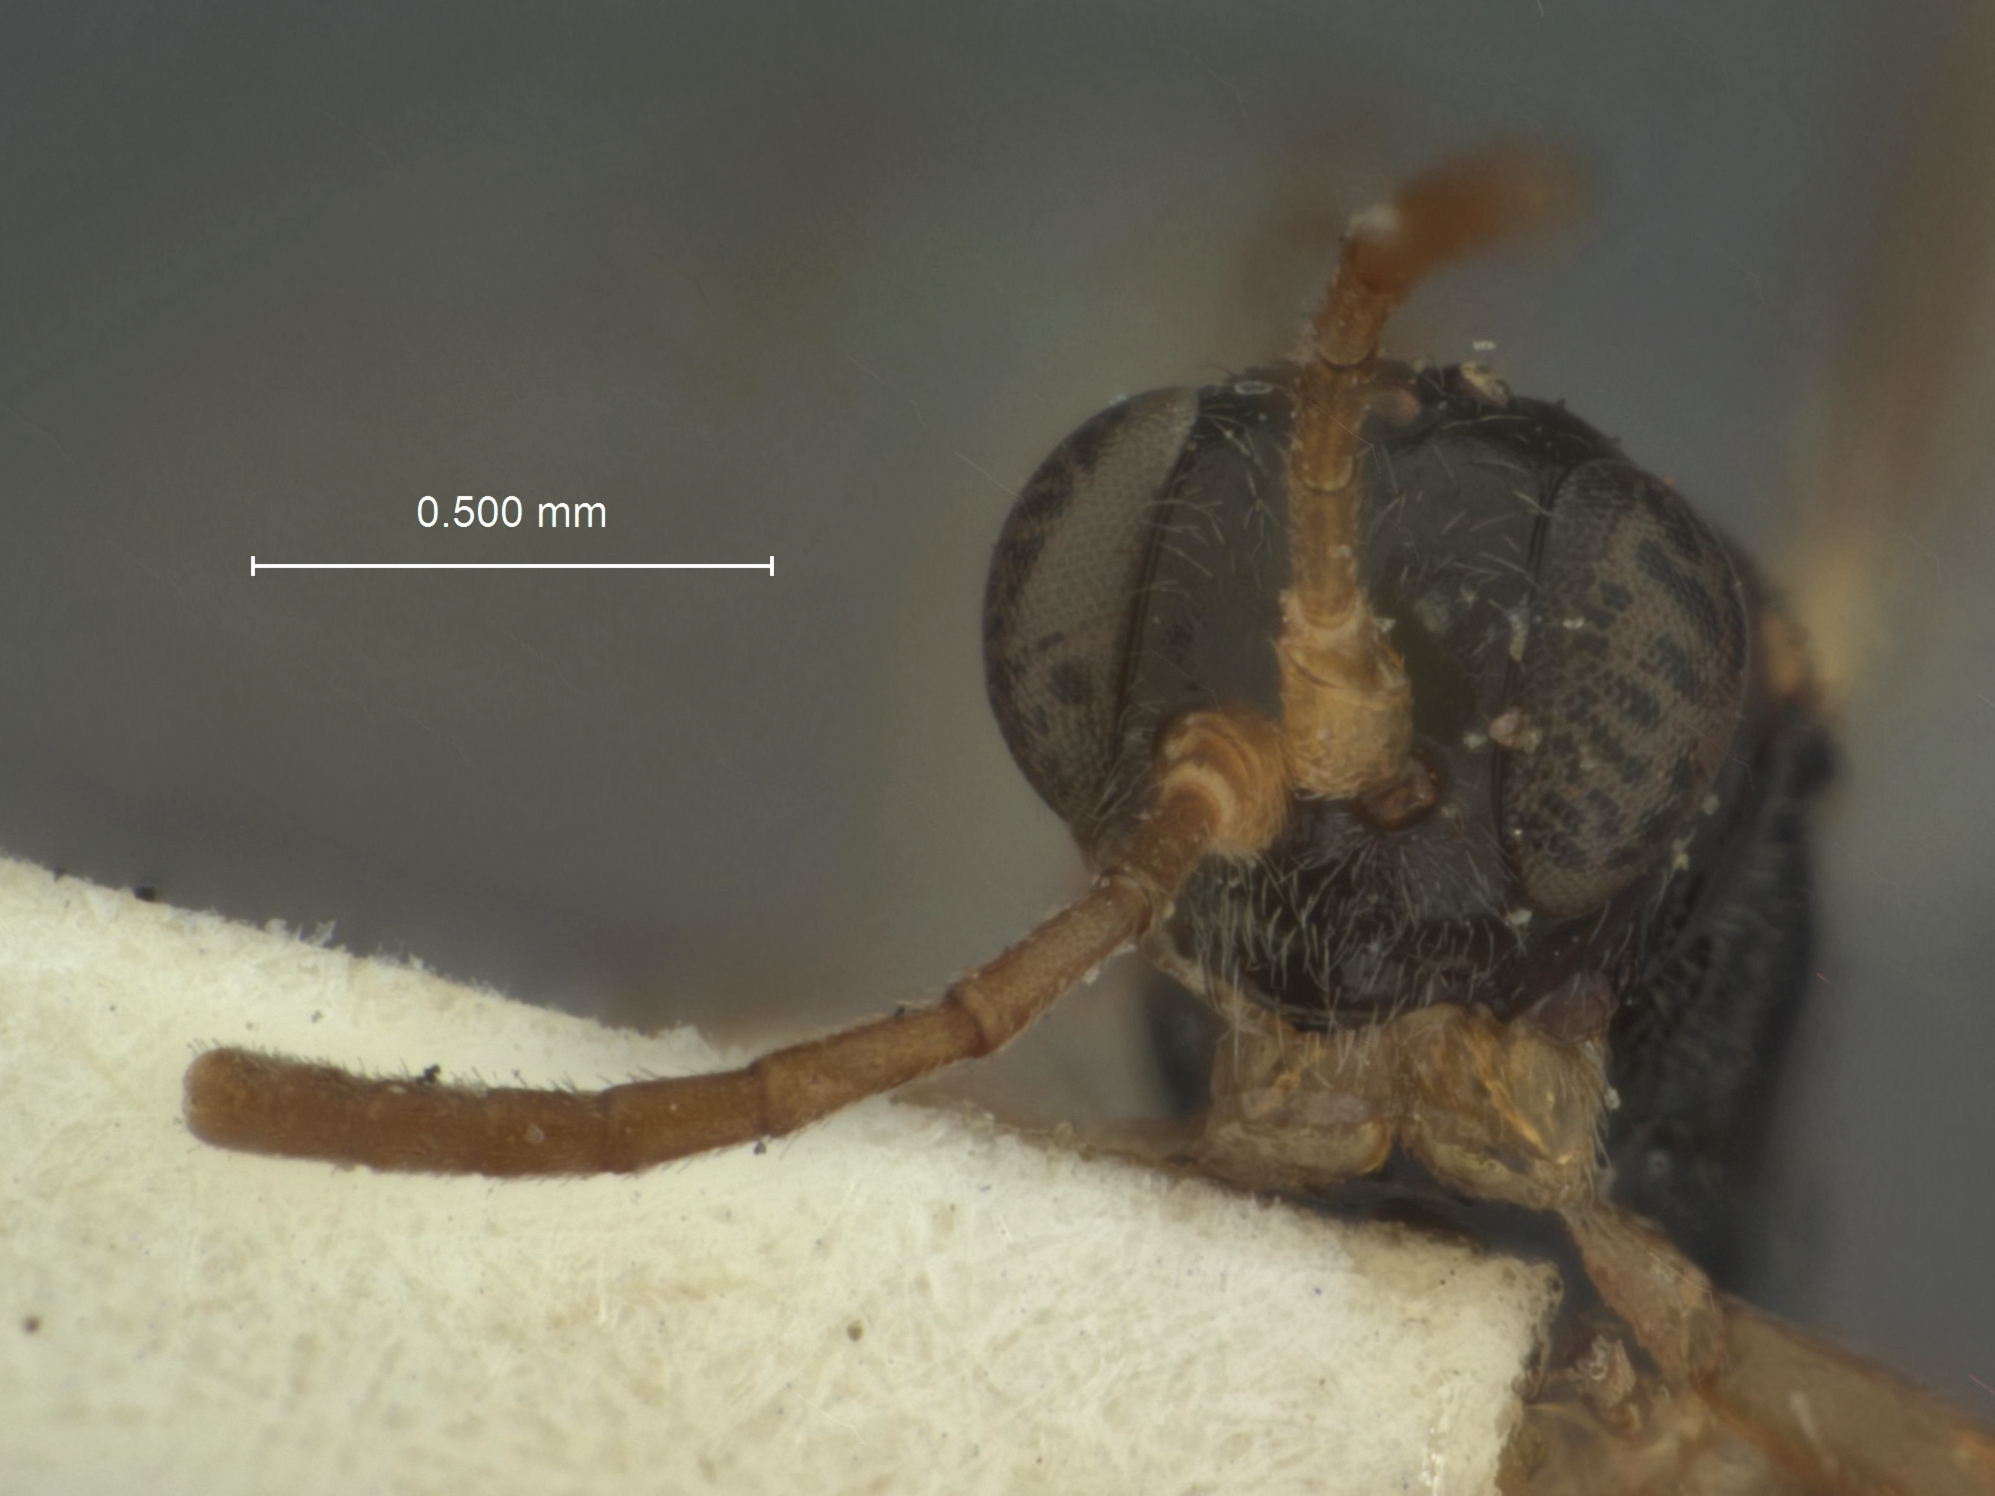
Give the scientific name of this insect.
Hemiteles rubricornis
